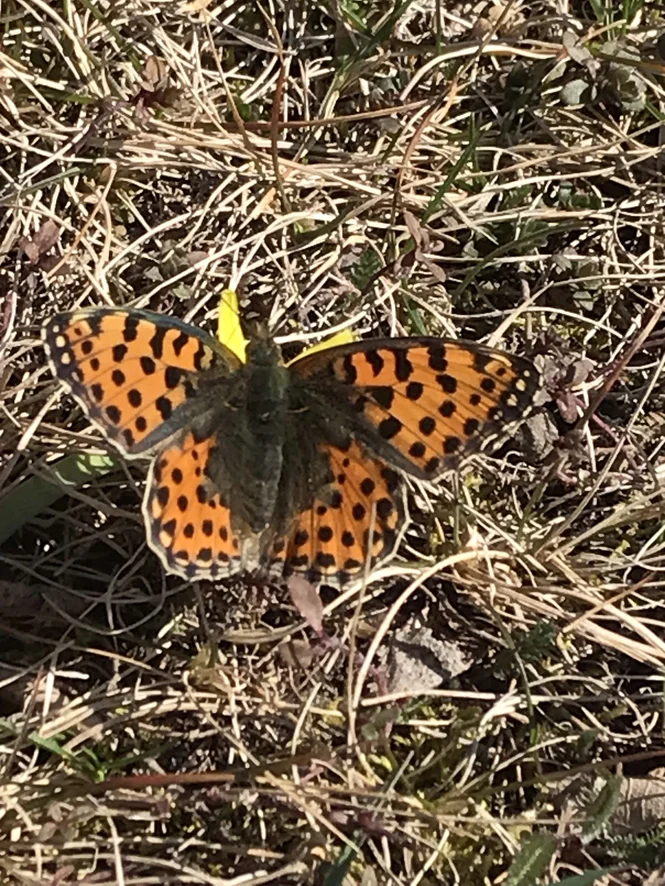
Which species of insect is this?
Issoria lathonia
